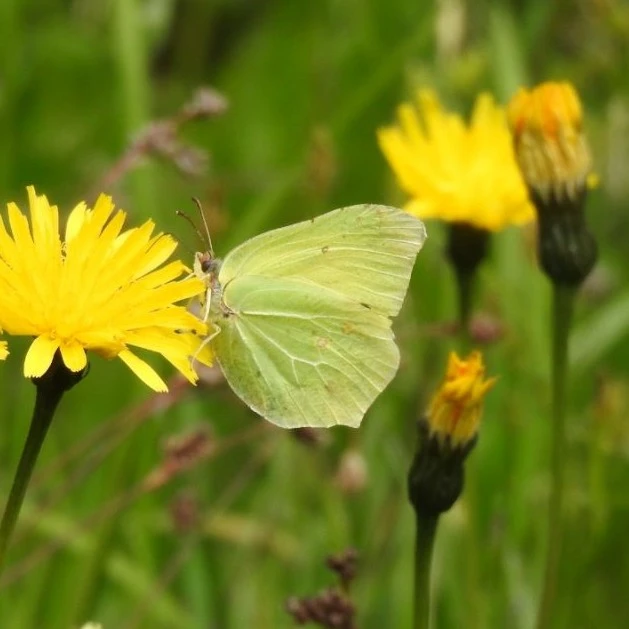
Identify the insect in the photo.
Gonepteryx rhamni
